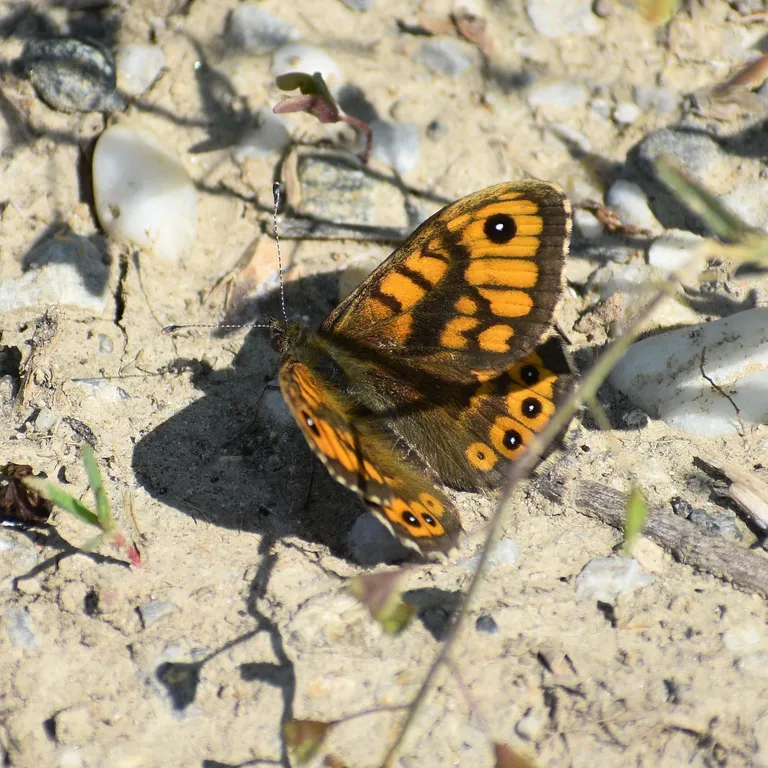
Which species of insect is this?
Lasiommata megera (also Pararge megera)
